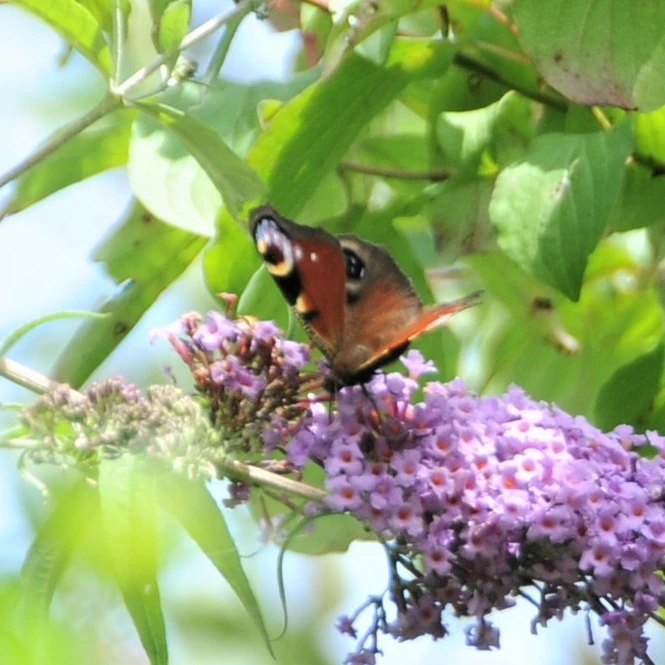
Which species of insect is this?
Aglais io
